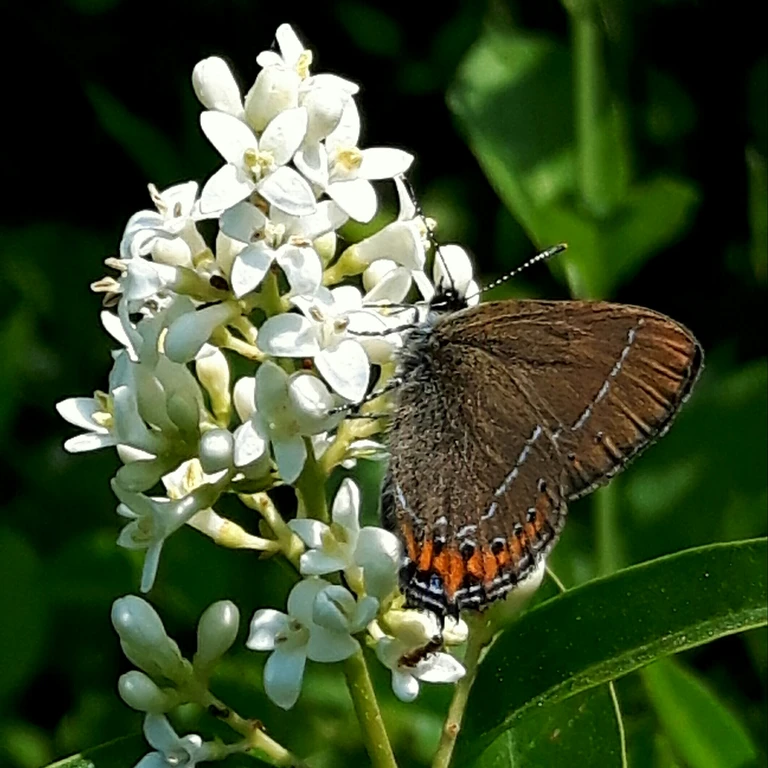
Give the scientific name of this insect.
Satyrium pruni (also Fixsenia pruni)
